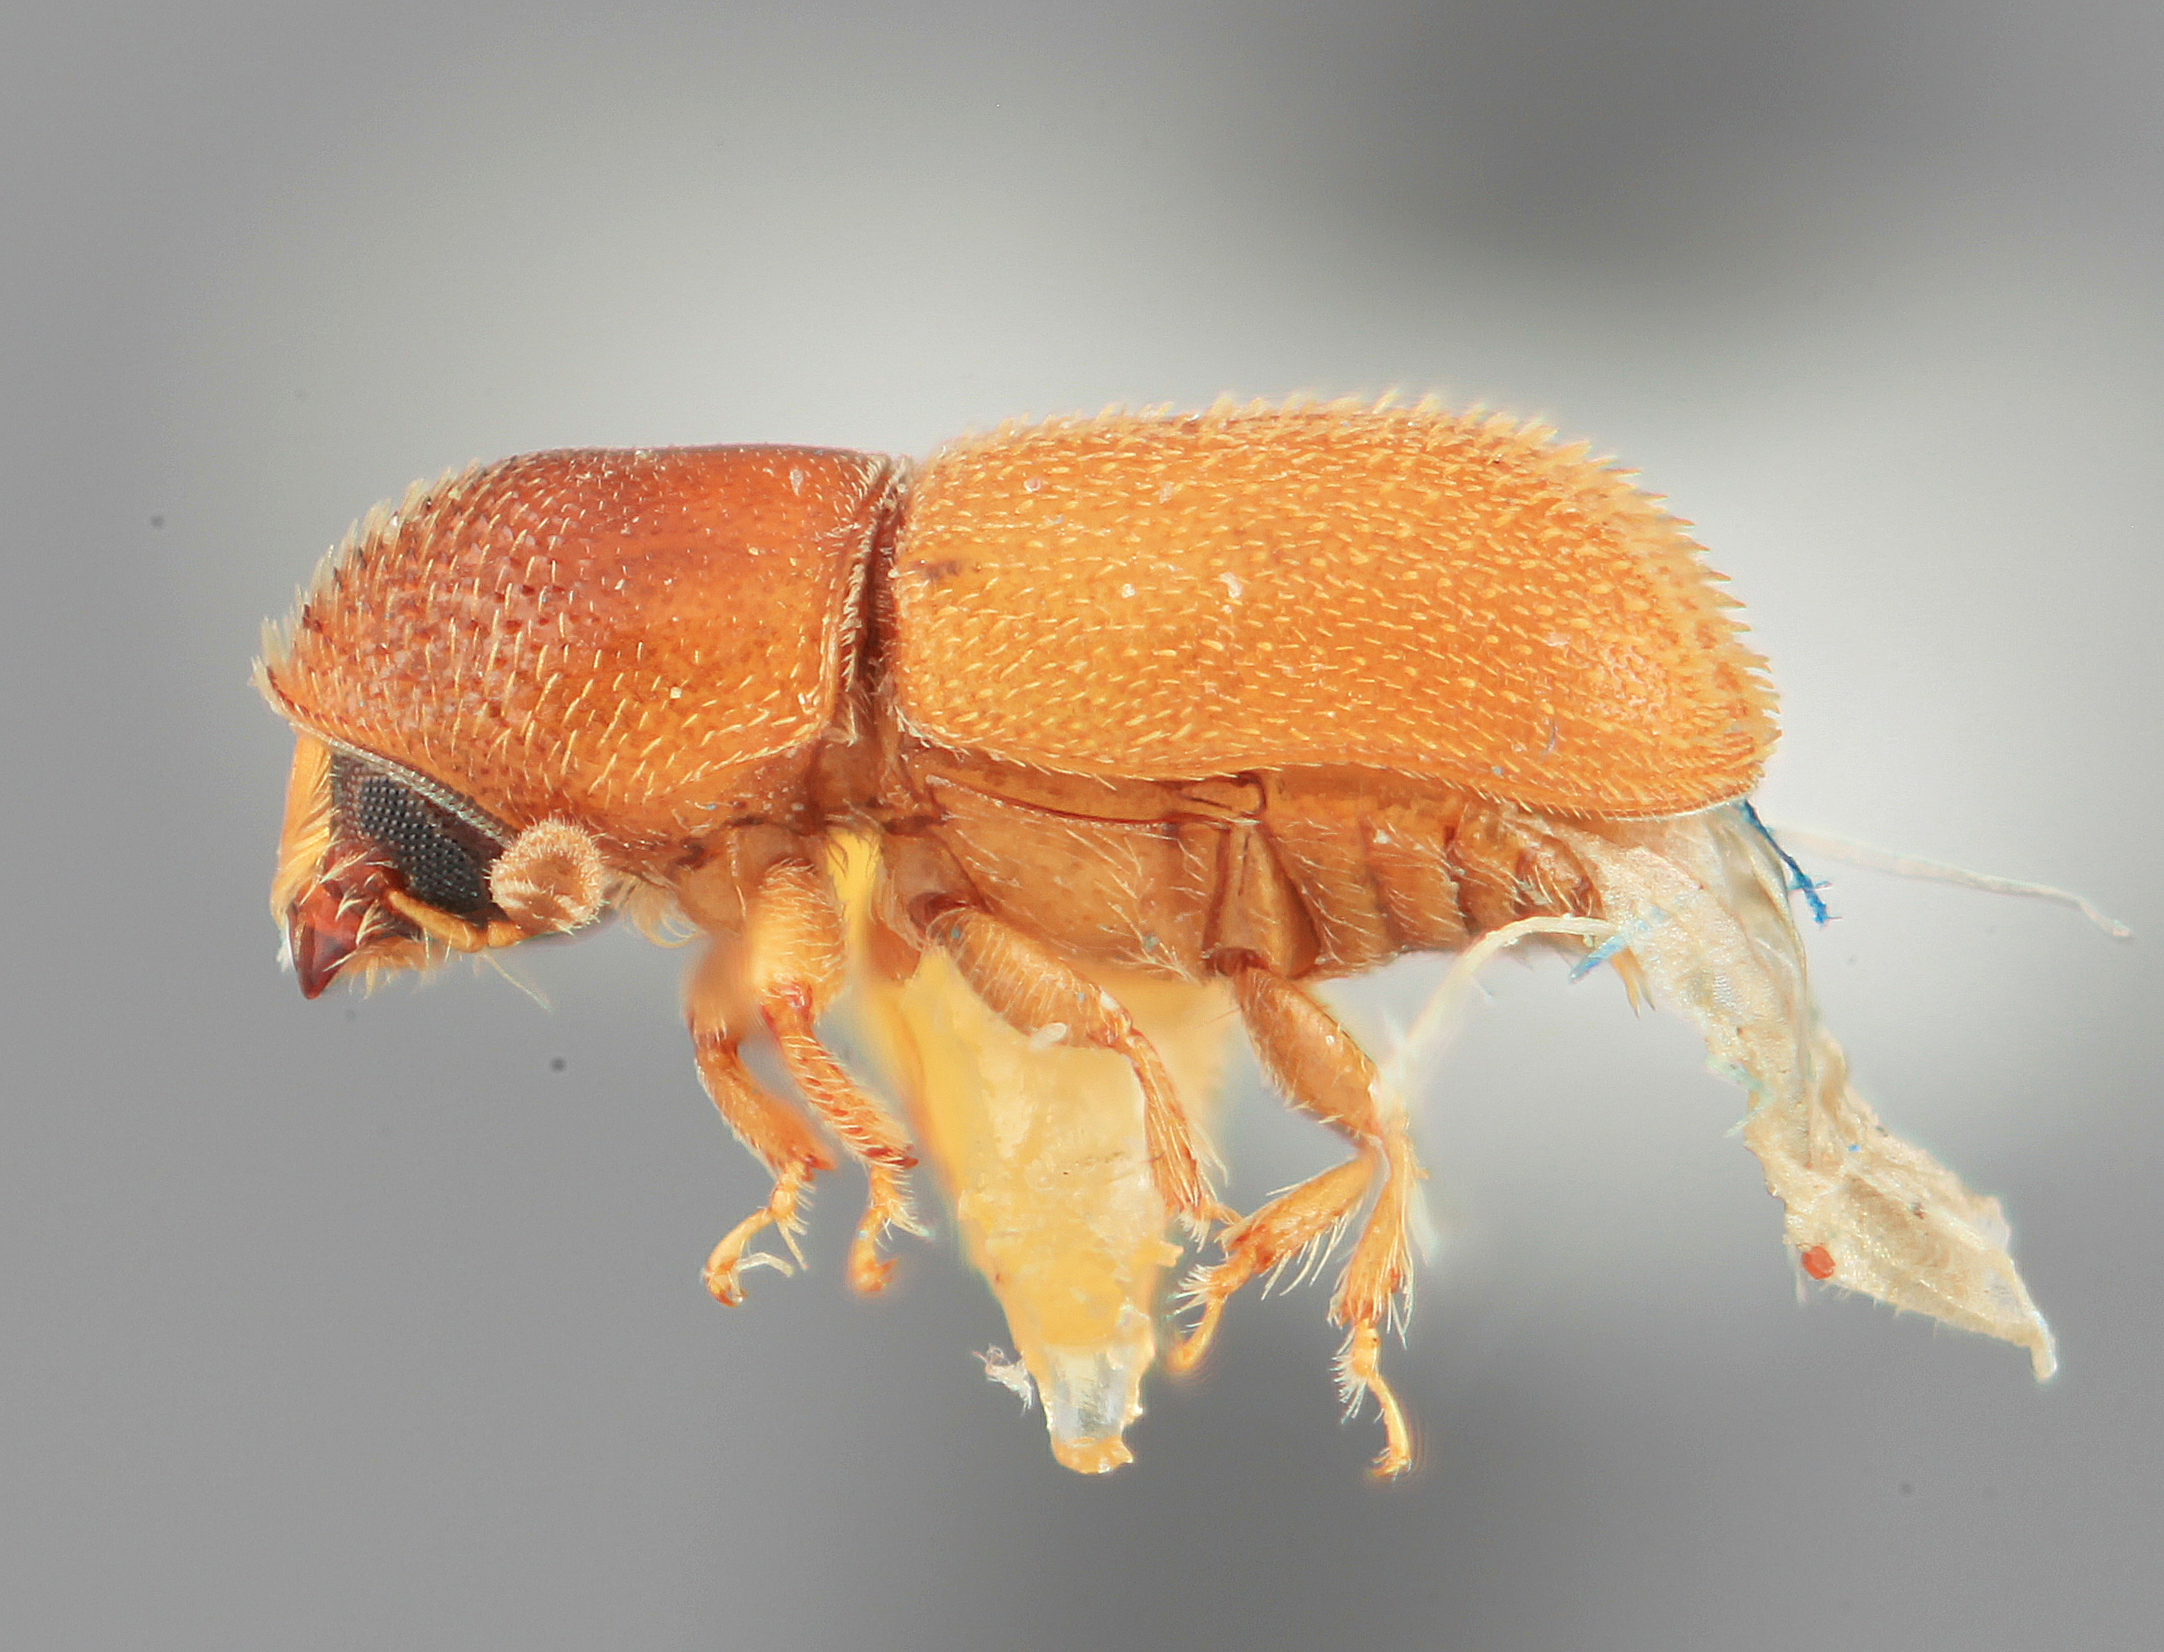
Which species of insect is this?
Pseudopityophthorus festivus
